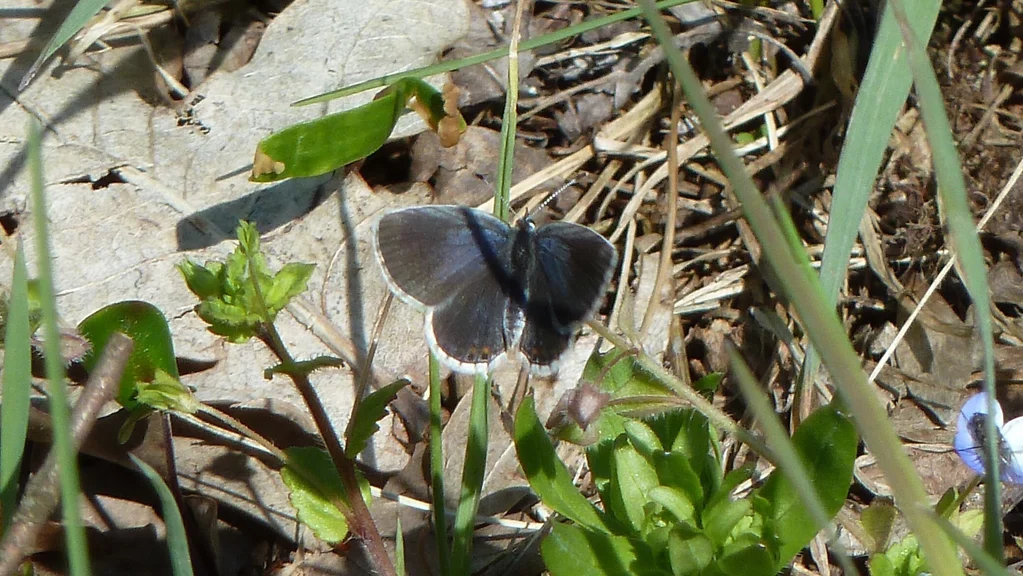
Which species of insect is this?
Cupido argiades (also Elkalyce argiades)
